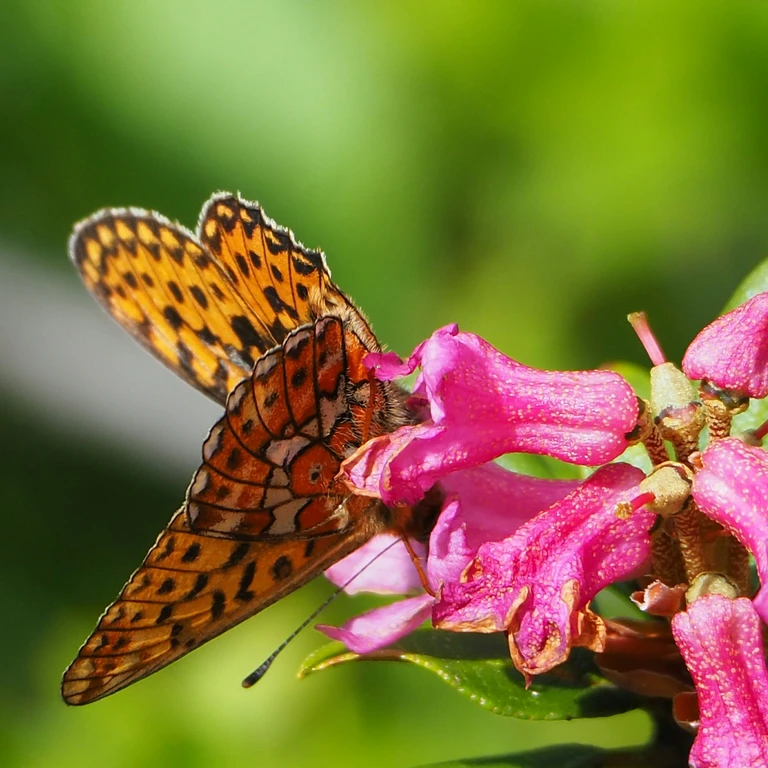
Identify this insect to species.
Boloria selene
